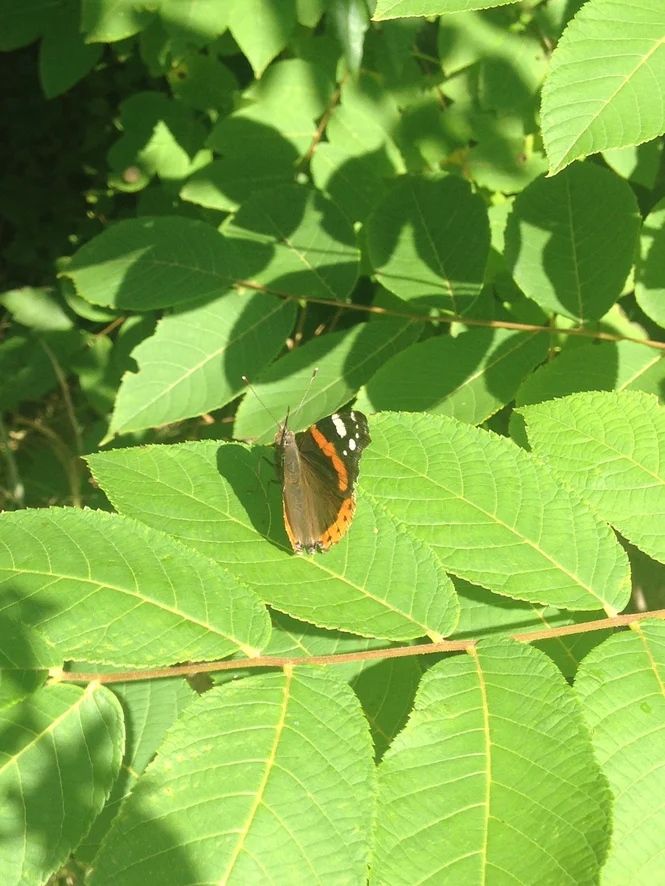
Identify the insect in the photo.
Vanessa atalanta
